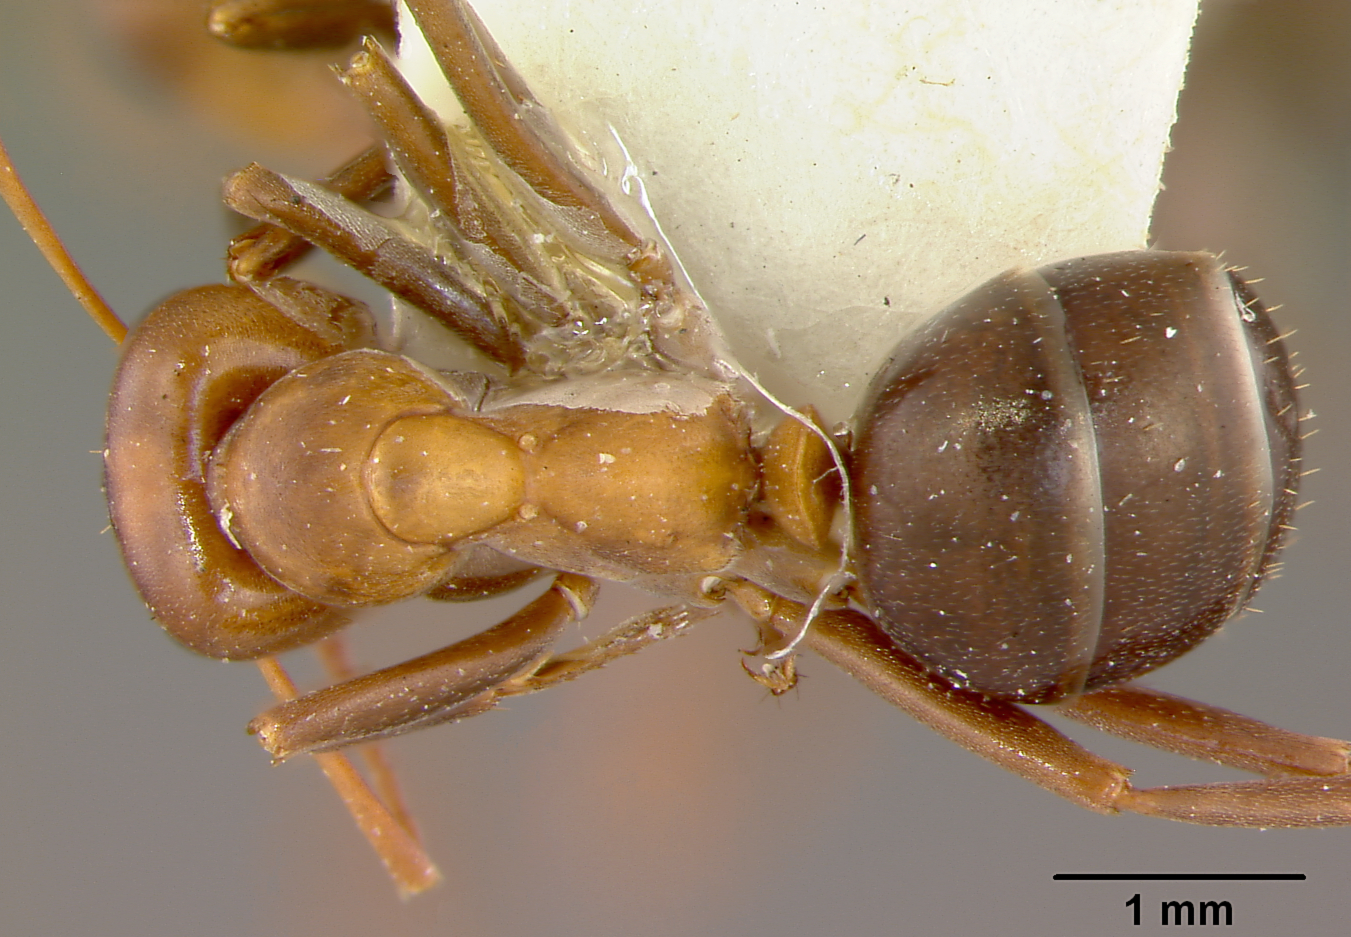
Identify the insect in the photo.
Formica exsectoides
